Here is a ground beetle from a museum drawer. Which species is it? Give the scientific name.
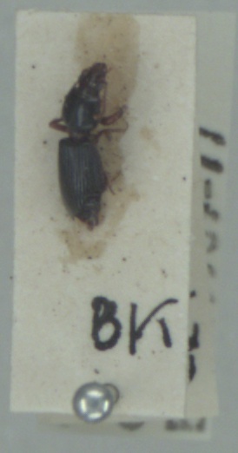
Clivina fossor
